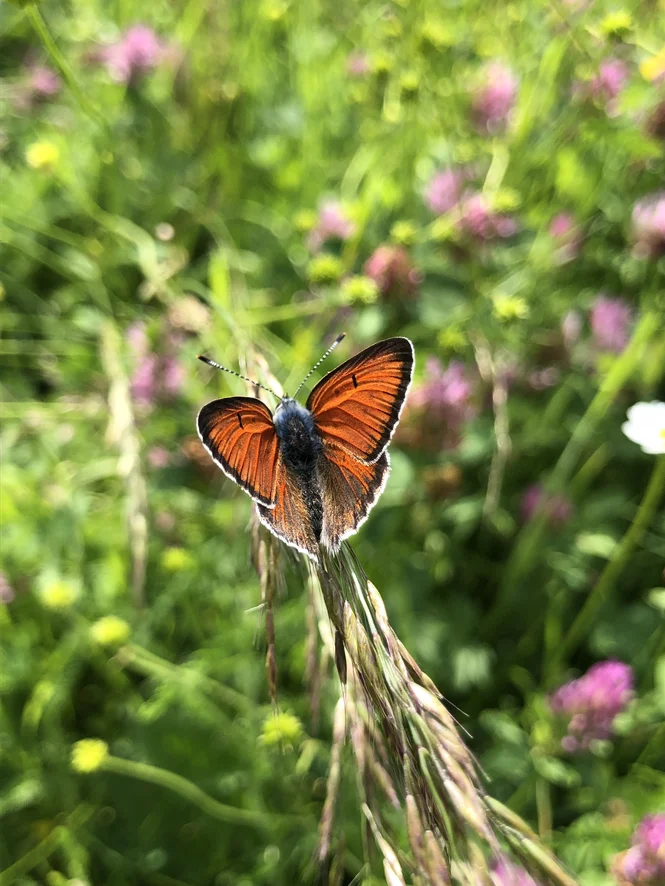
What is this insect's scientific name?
Lycaena hippothoe (also Palaeochrysophanus hippothoe)
